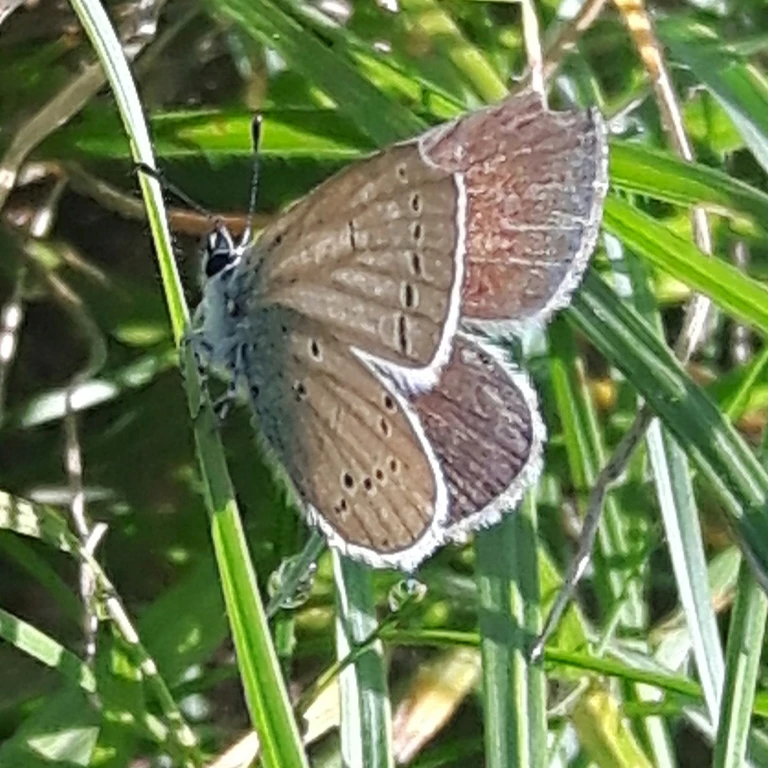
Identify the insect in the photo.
Cupido minimus
